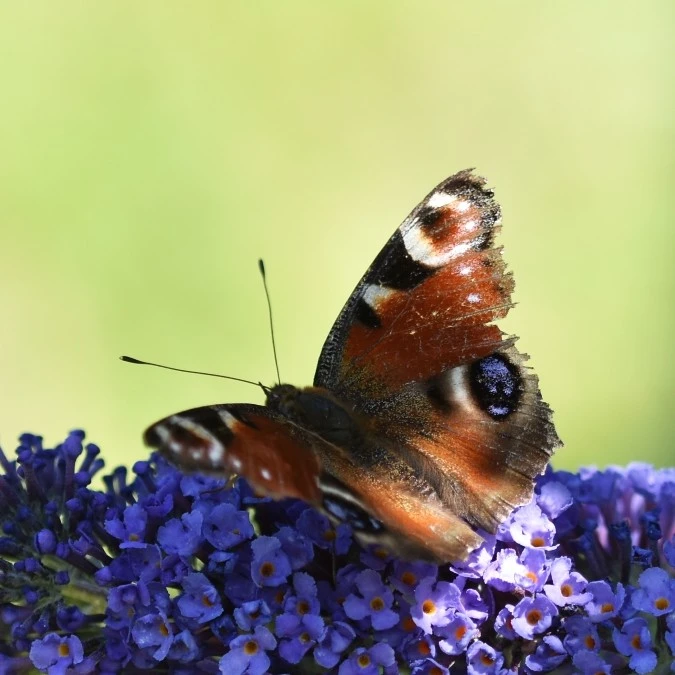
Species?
Aglais io
